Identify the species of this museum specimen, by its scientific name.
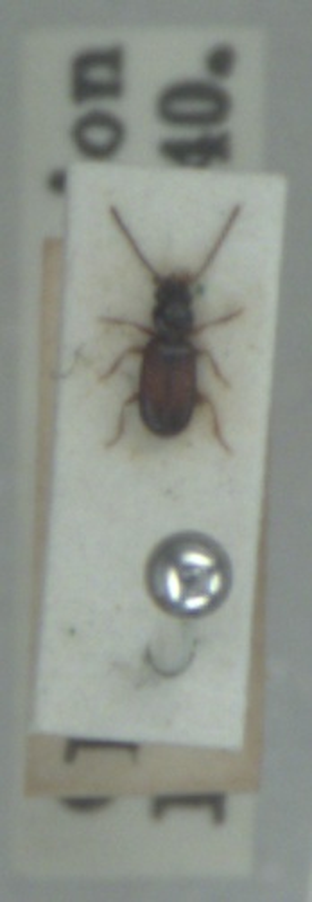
Perileptus areolatus
